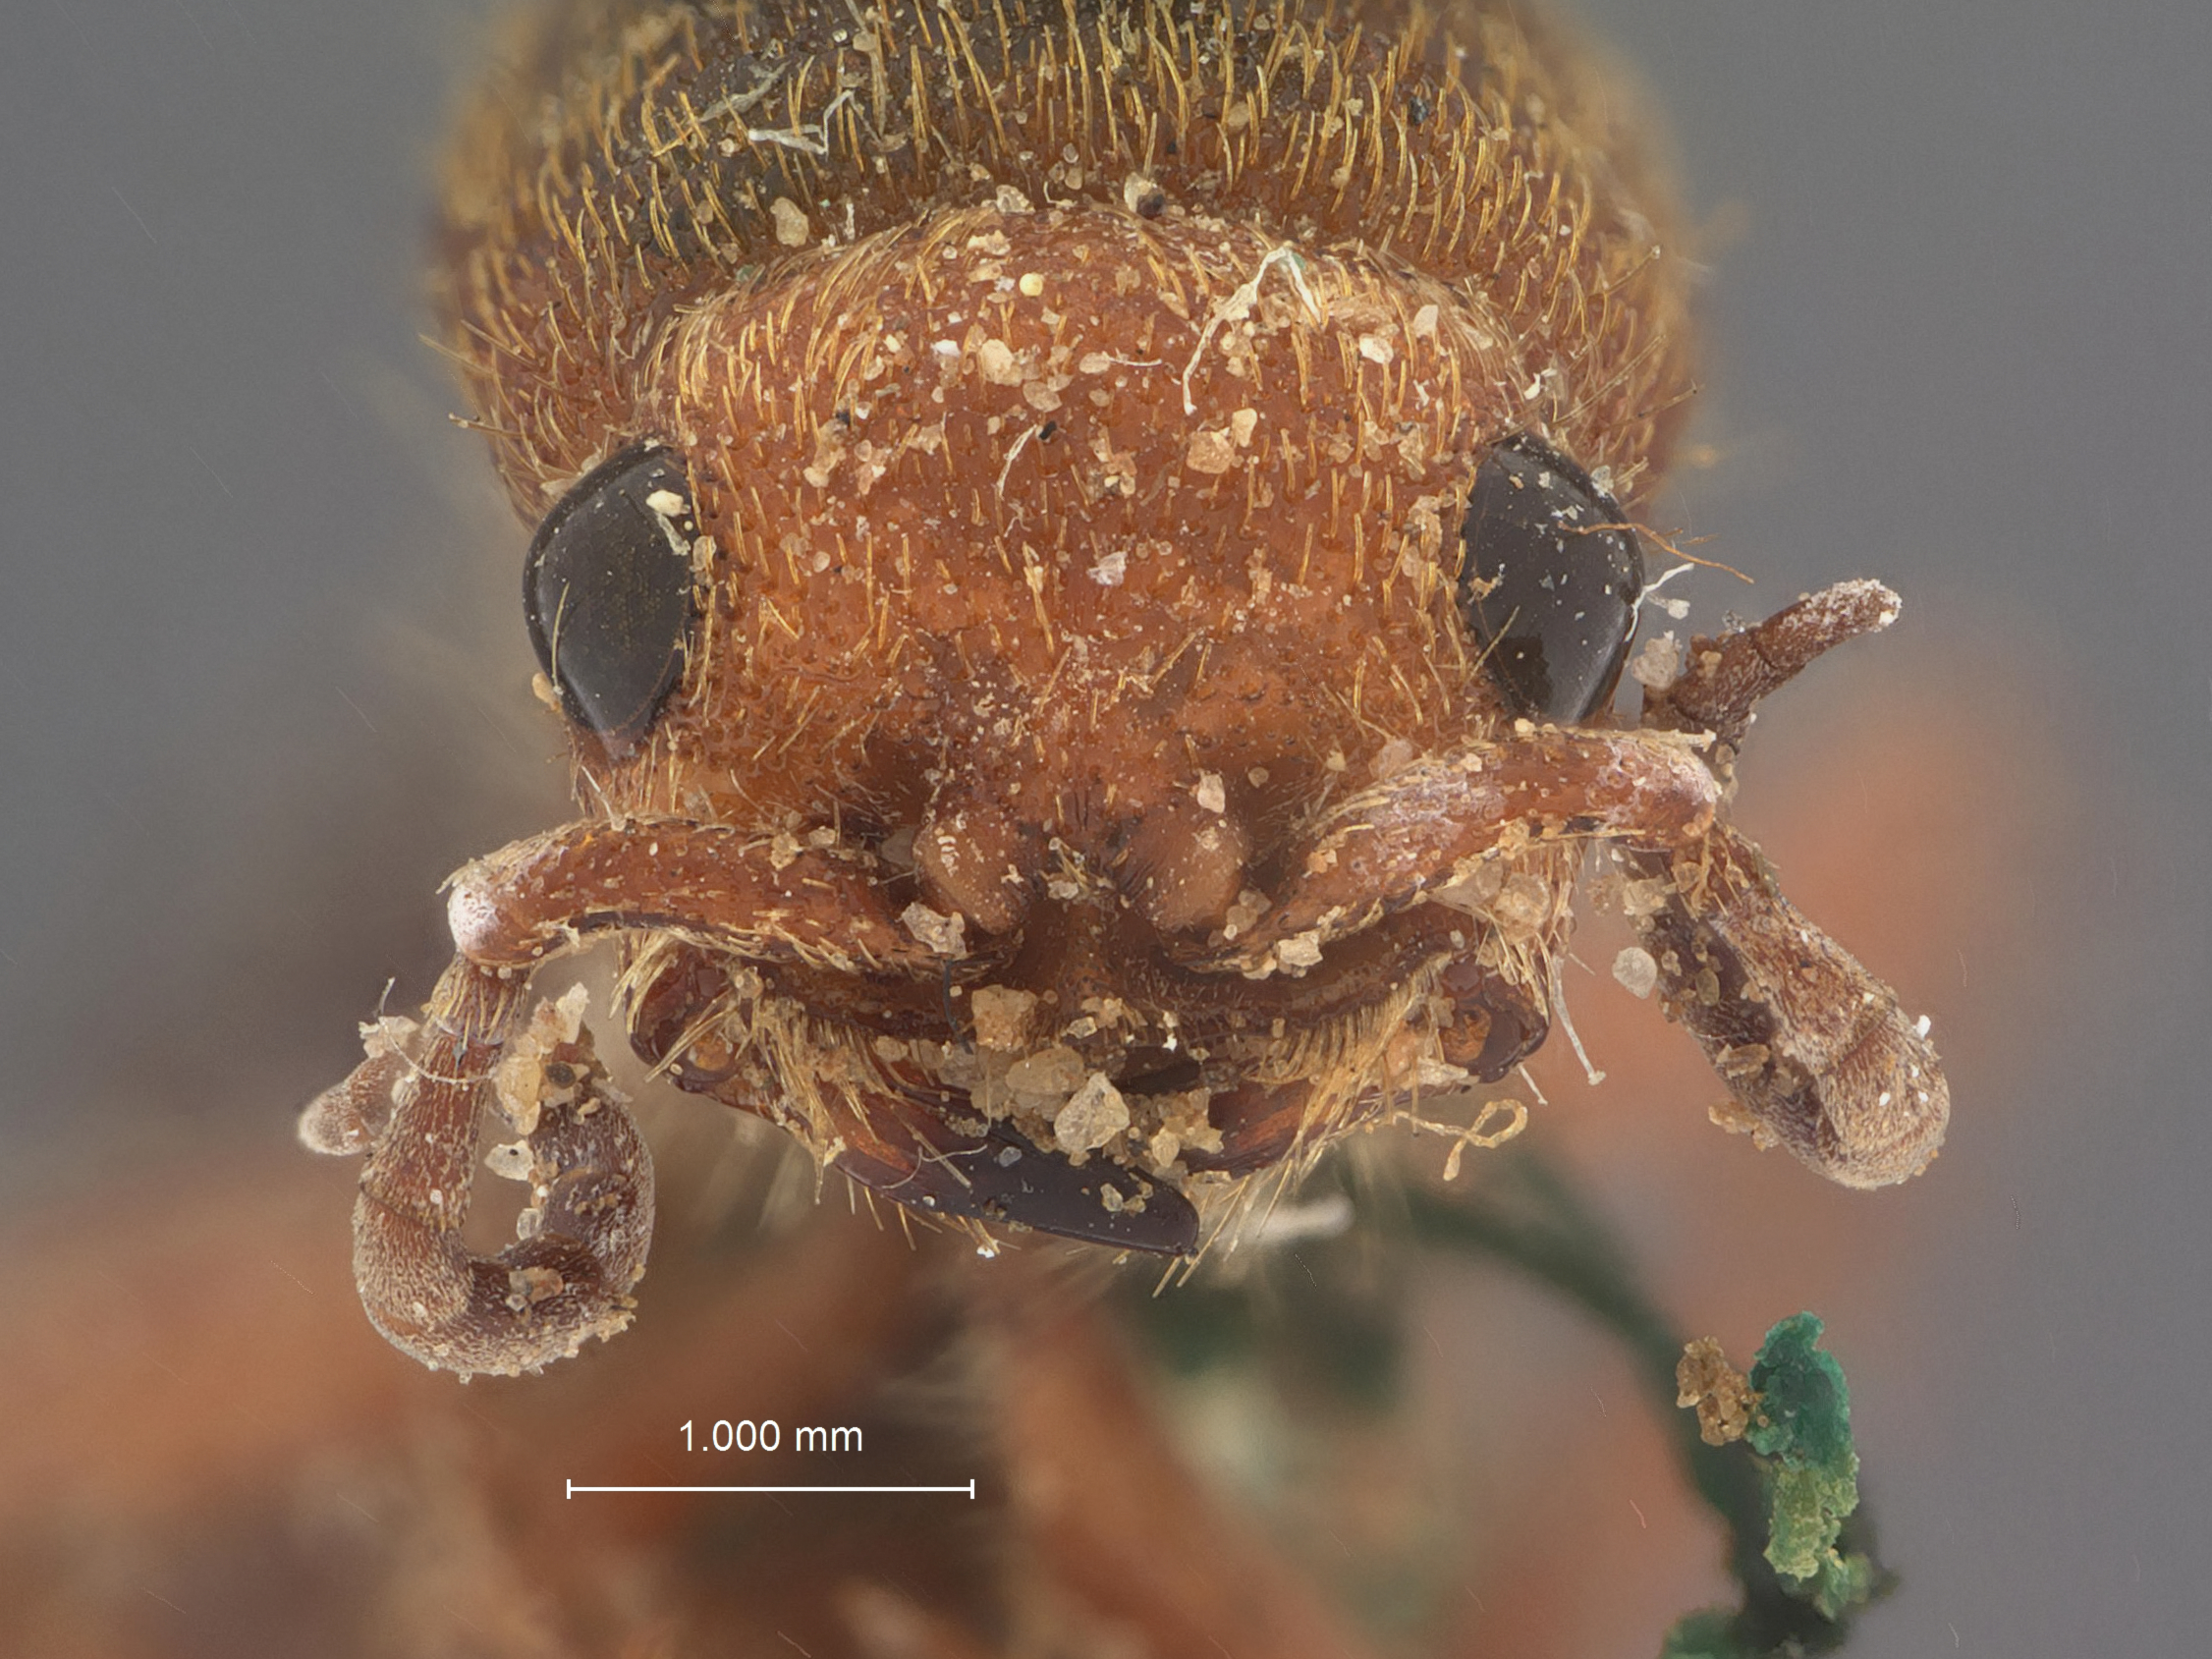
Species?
Sphaerophthalma biguttata
